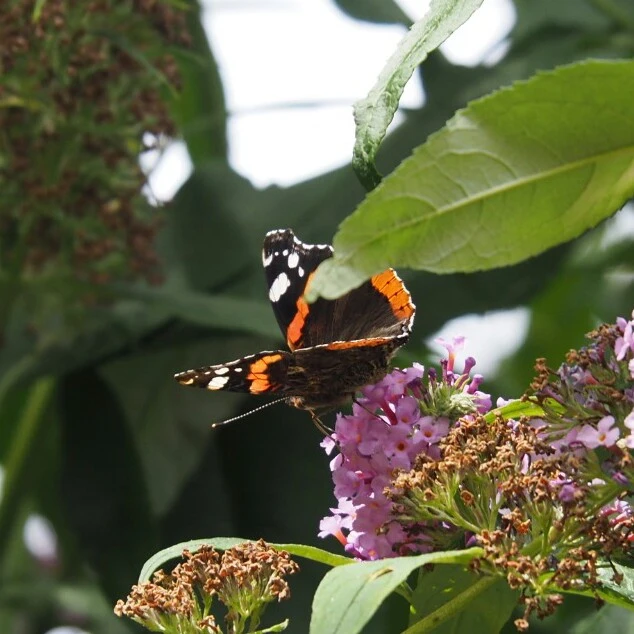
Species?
Vanessa atalanta
